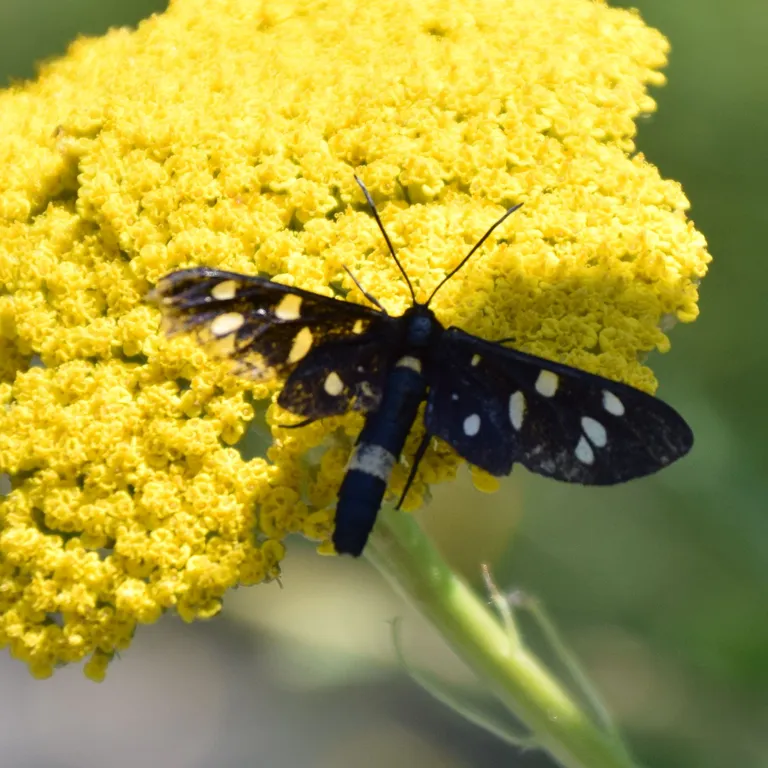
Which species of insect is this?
Amata phegea
